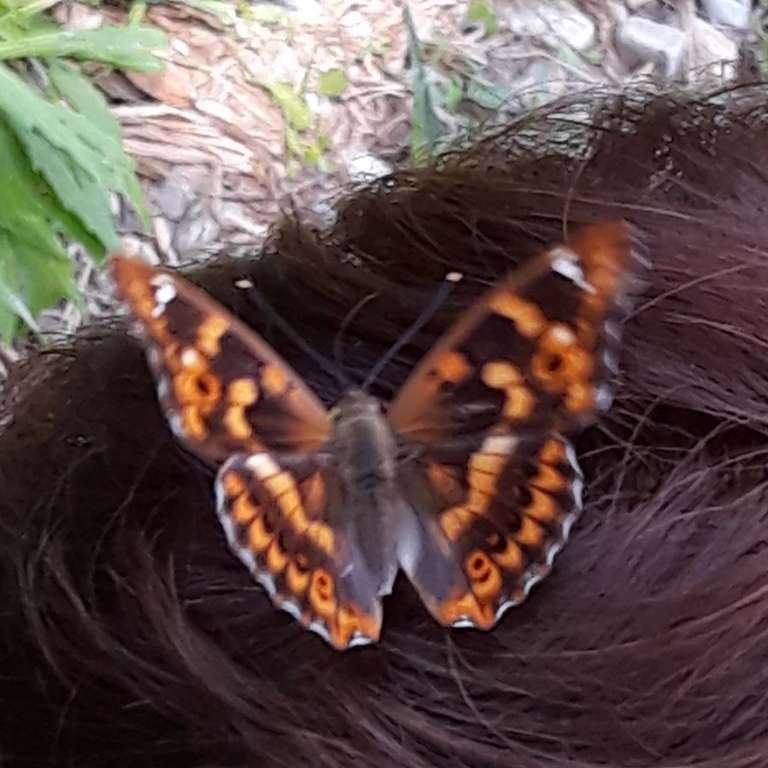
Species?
Apatura ilia
